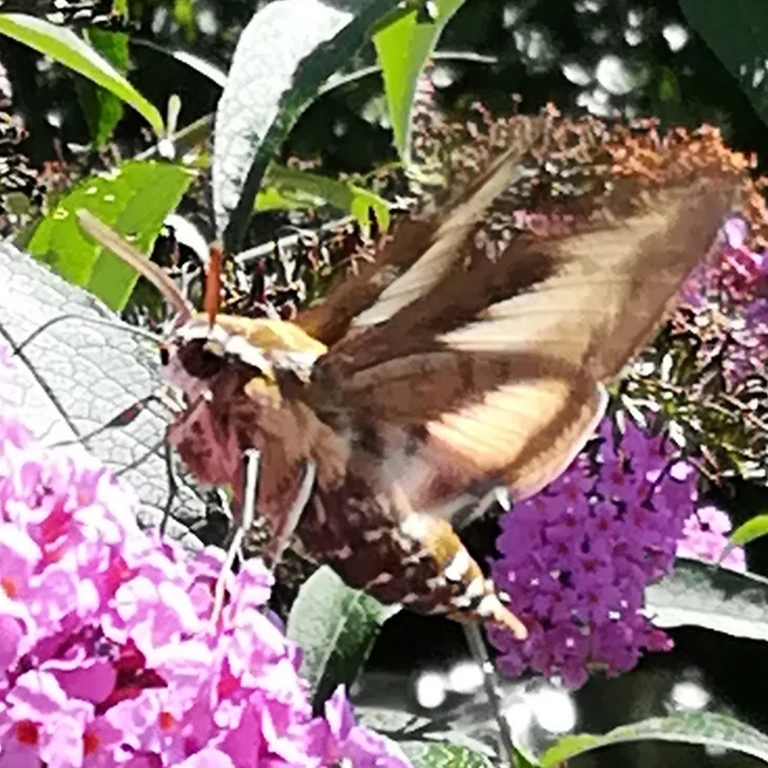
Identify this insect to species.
Sphinx ligustri
